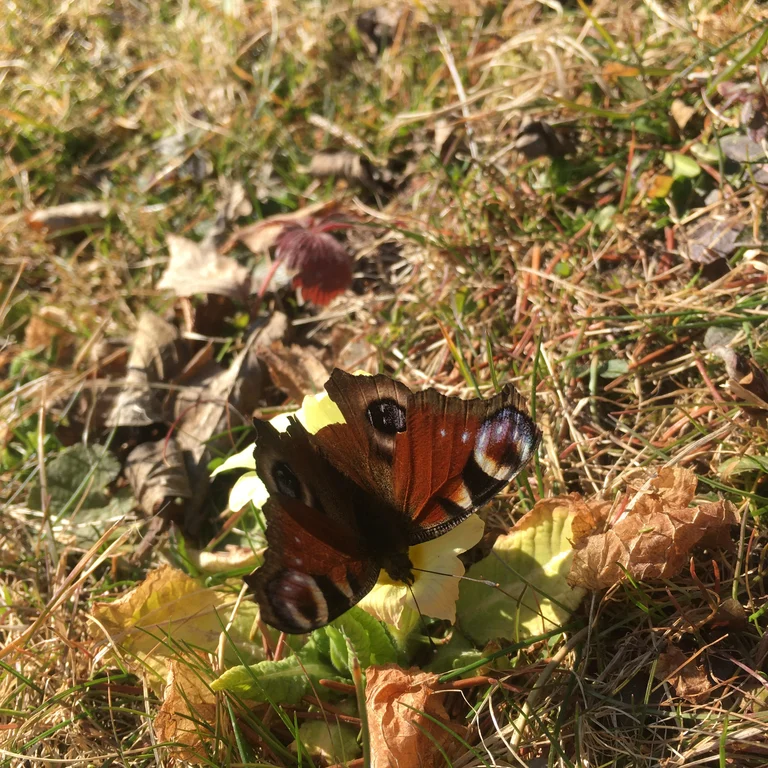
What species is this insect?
Aglais io
